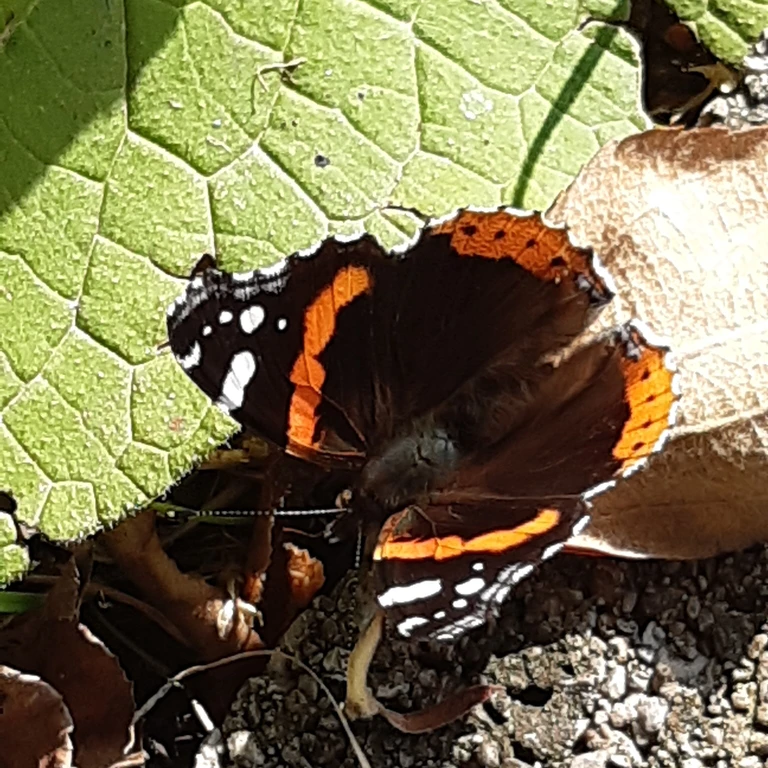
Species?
Vanessa atalanta
